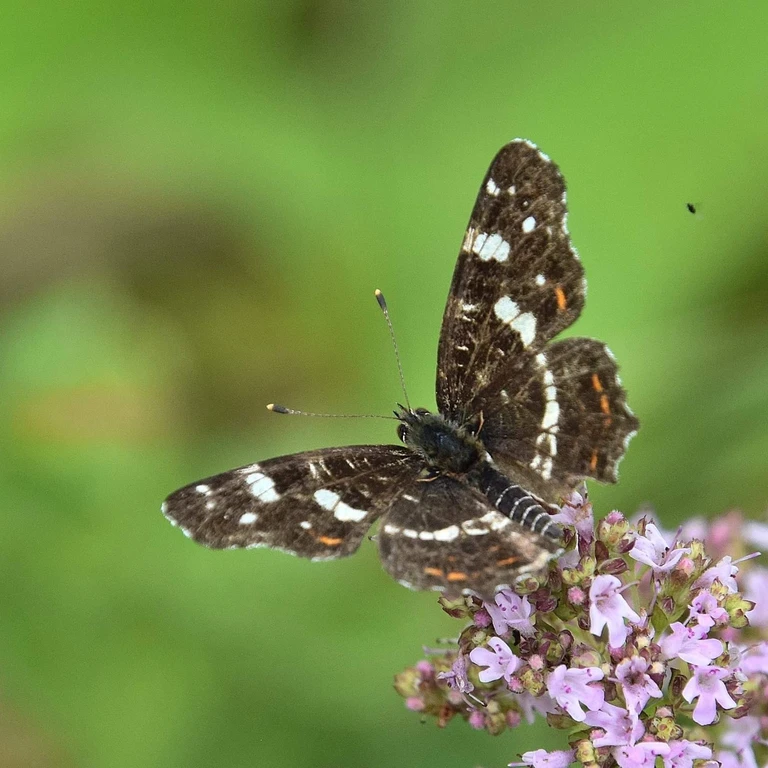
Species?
Araschnia levana
